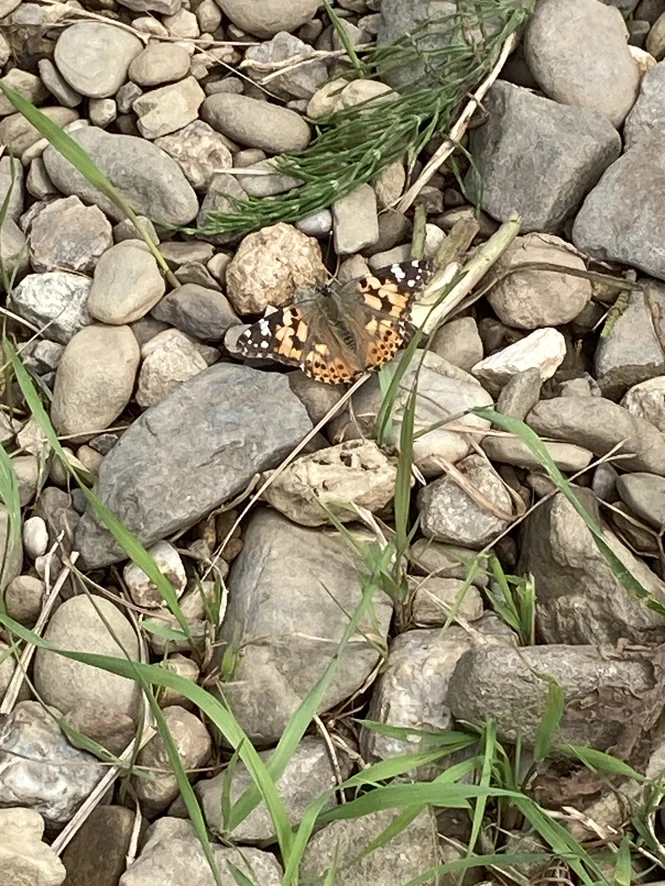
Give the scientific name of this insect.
Vanessa cardui
